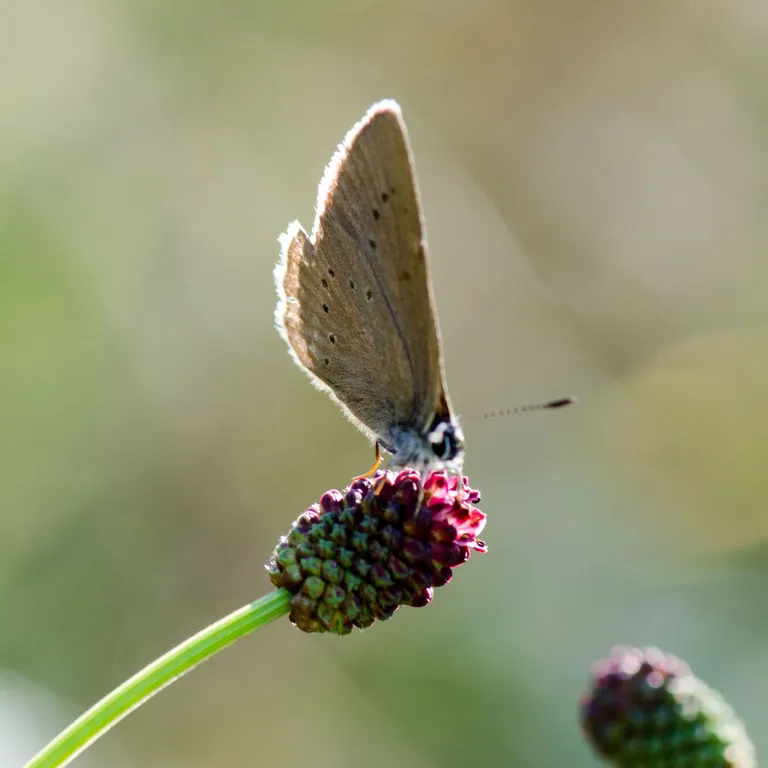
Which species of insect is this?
Phengaris nausithous (also Maculinea nausithous)
